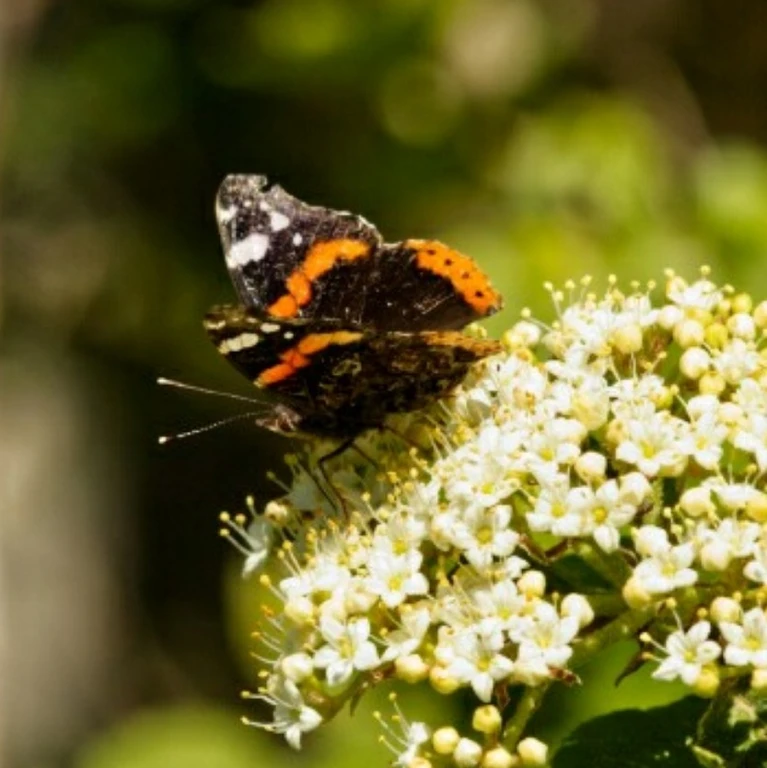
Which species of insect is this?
Vanessa atalanta
